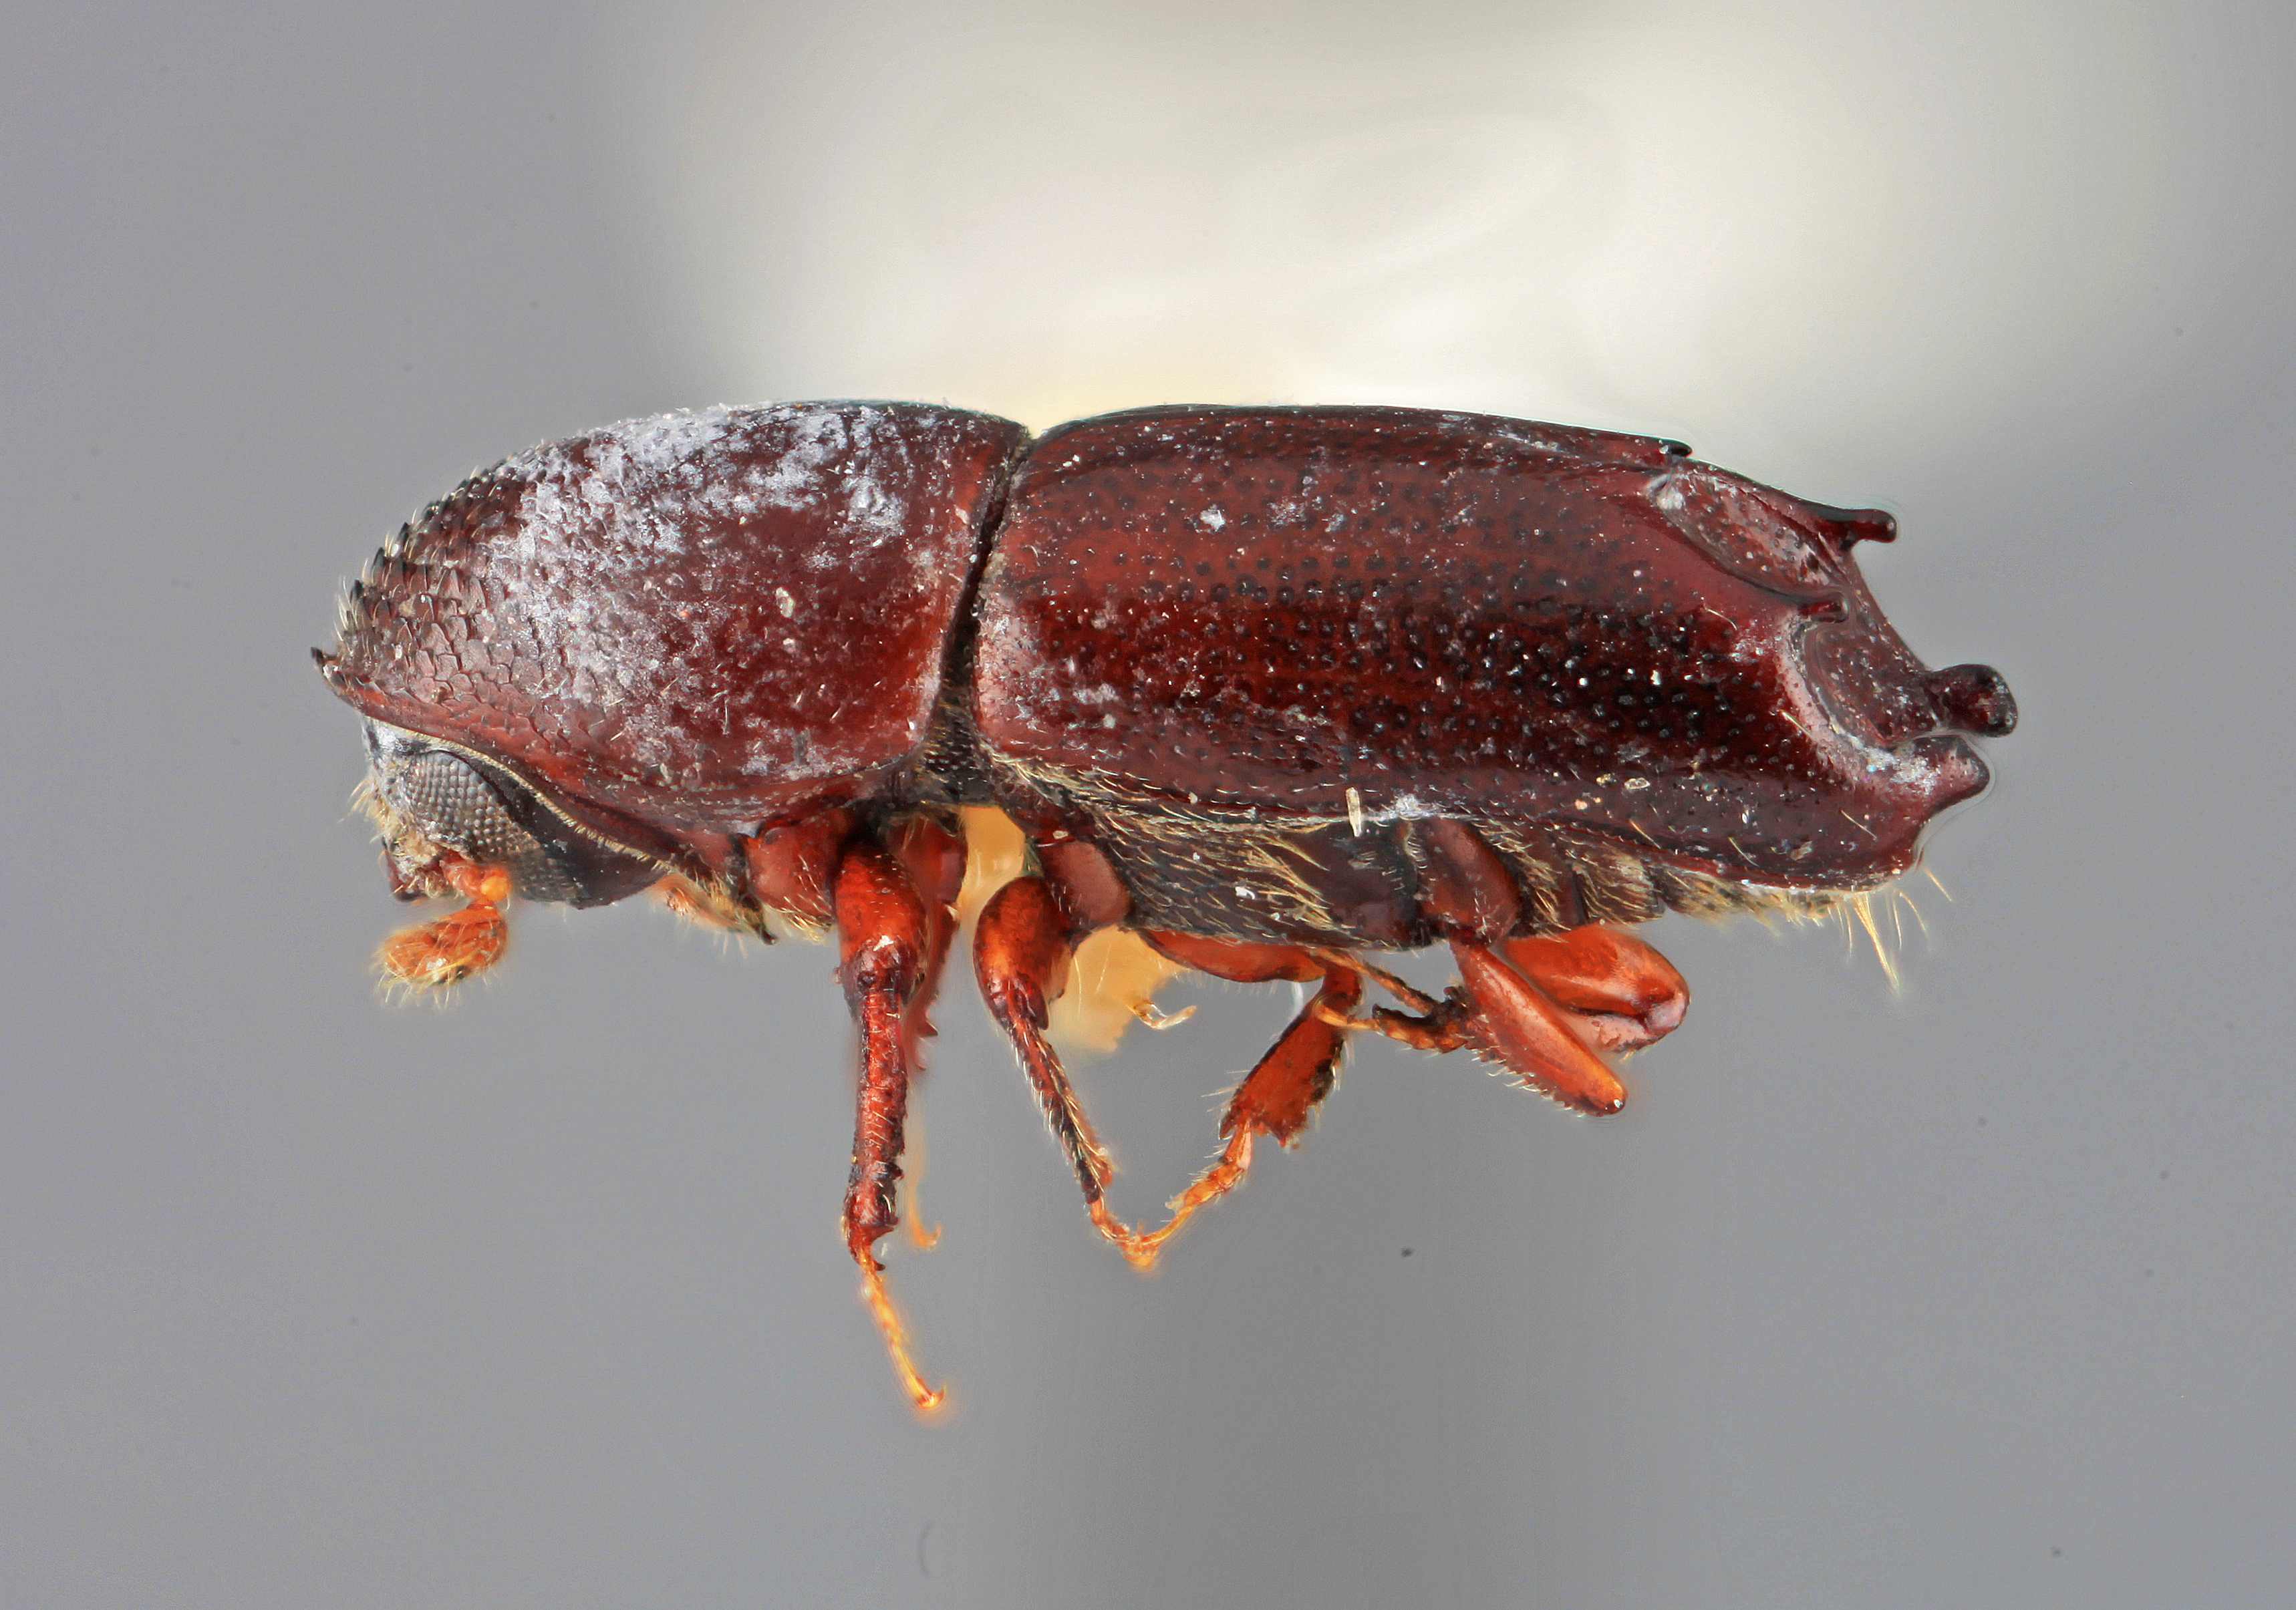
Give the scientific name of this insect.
Tricolus peltatus
